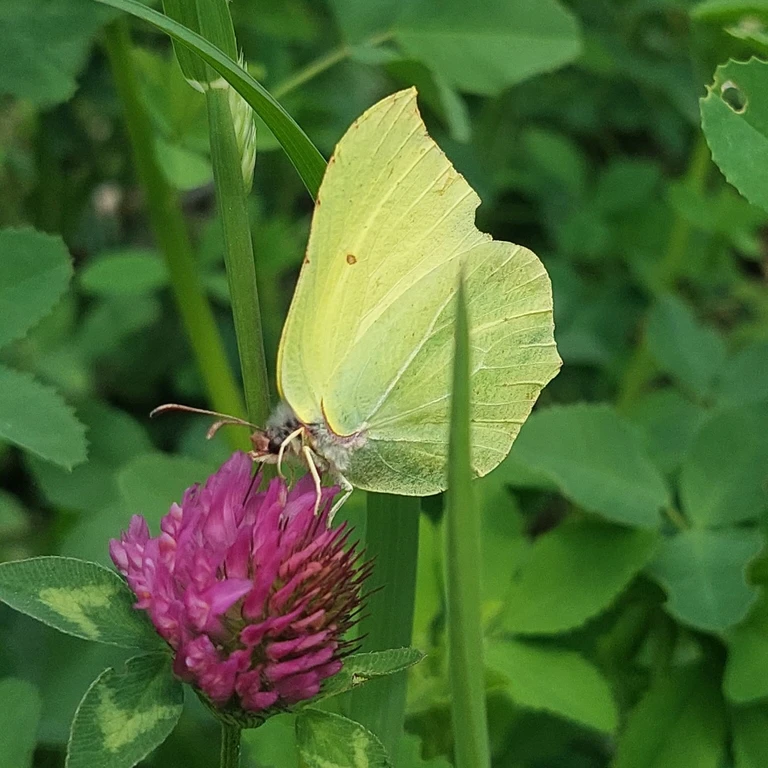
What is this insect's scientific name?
Gonepteryx rhamni
